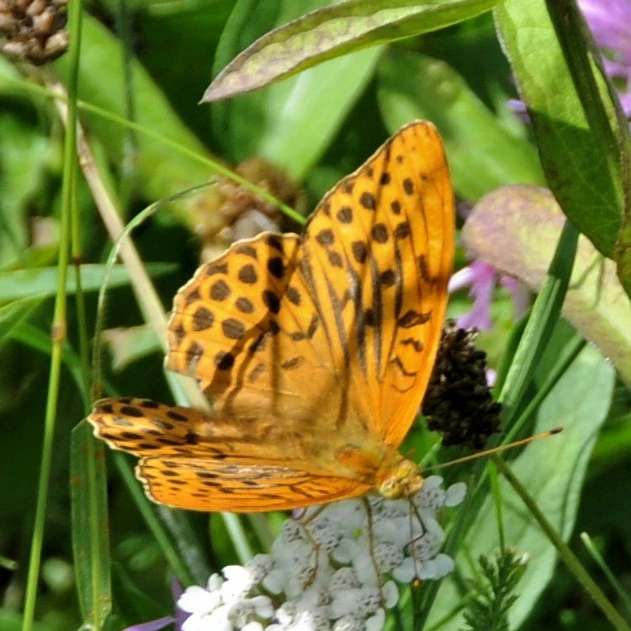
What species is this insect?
Argynnis paphia
